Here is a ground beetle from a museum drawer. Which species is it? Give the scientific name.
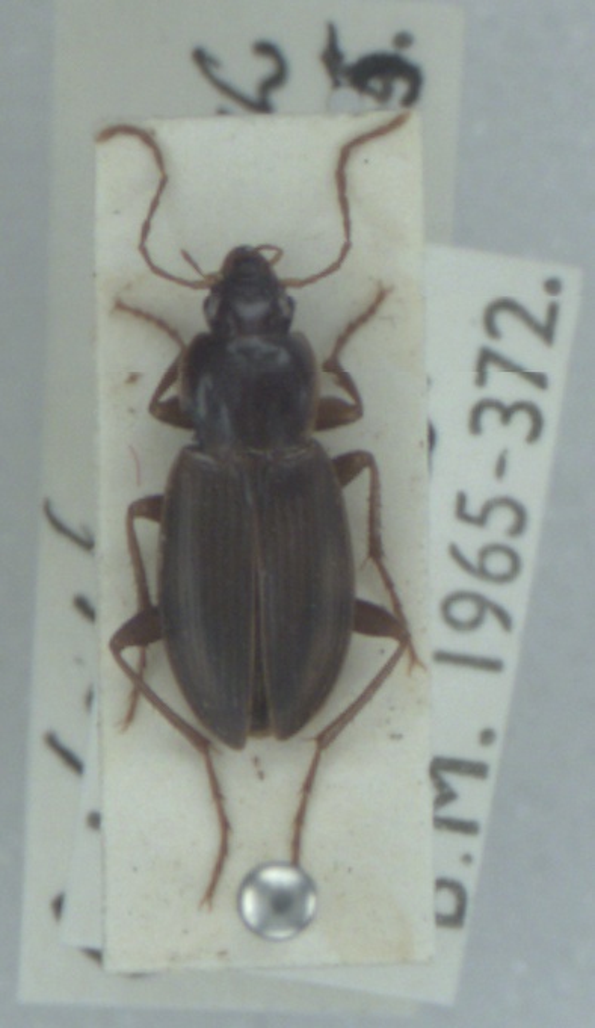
Calathus rotundicollis
